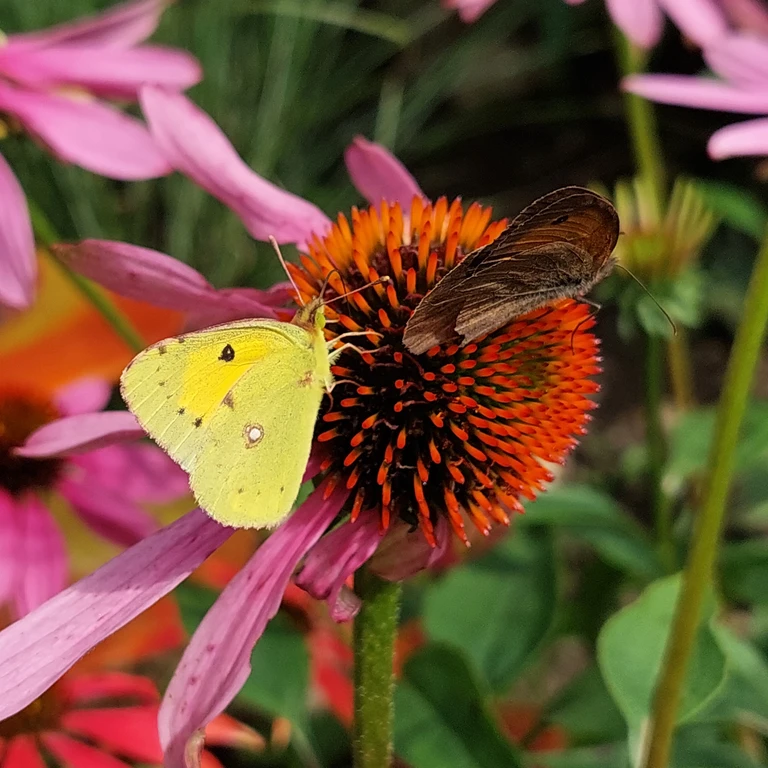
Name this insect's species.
Colias croceus
